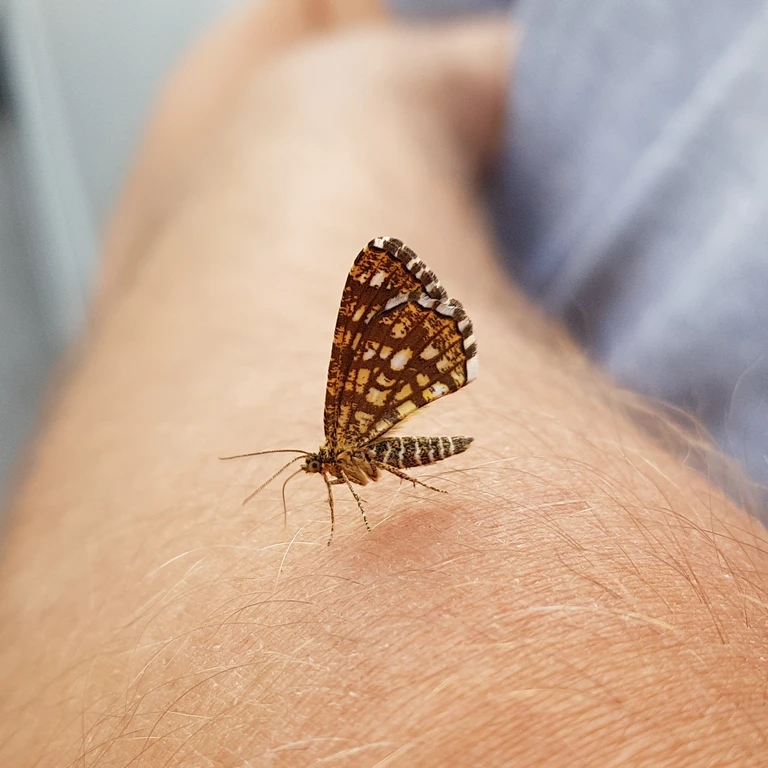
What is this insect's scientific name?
Chiasmia clathrata
